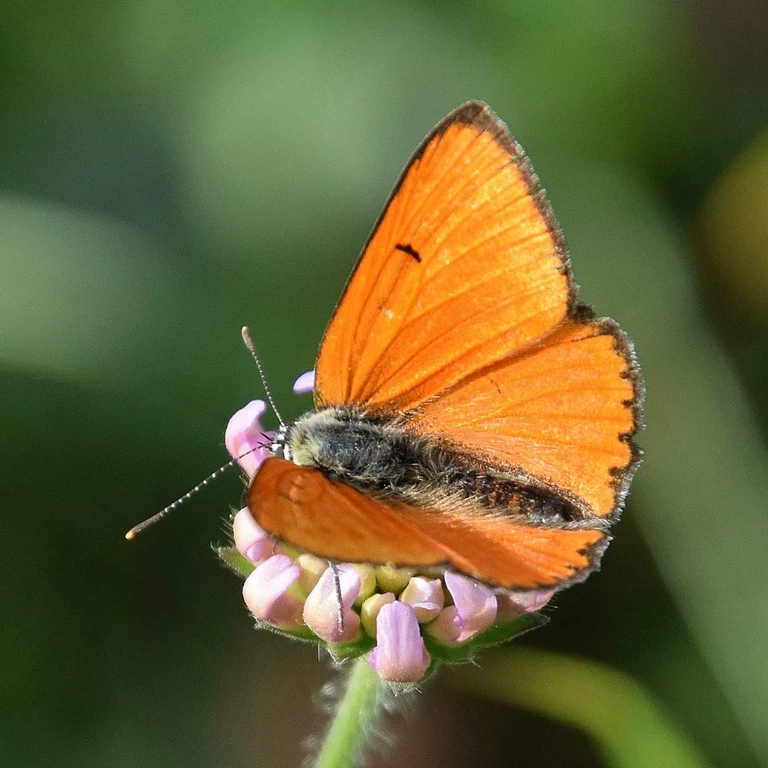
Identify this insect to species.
Lycaena dispar
